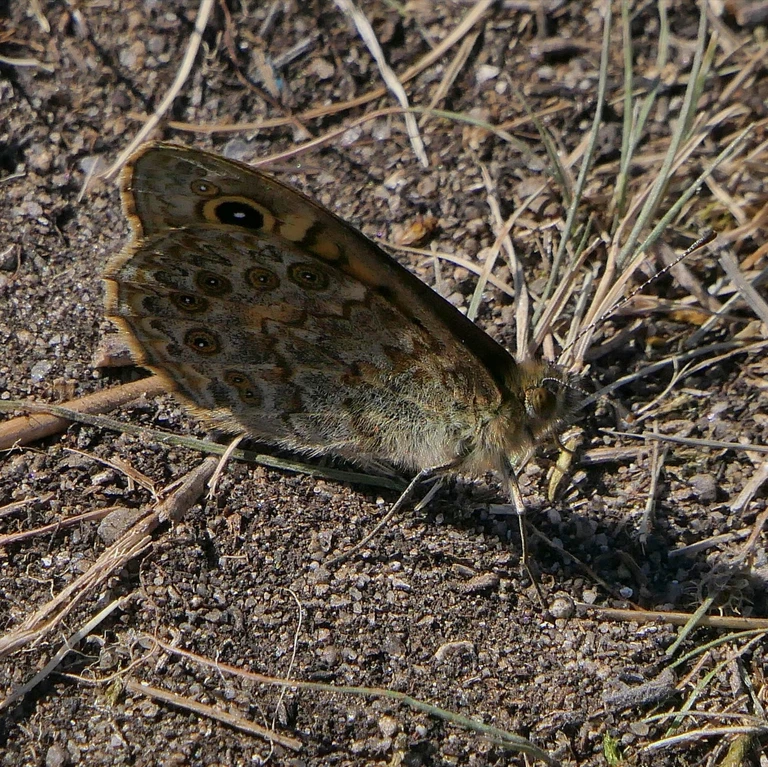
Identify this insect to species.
Lasiommata megera (also Pararge megera)
